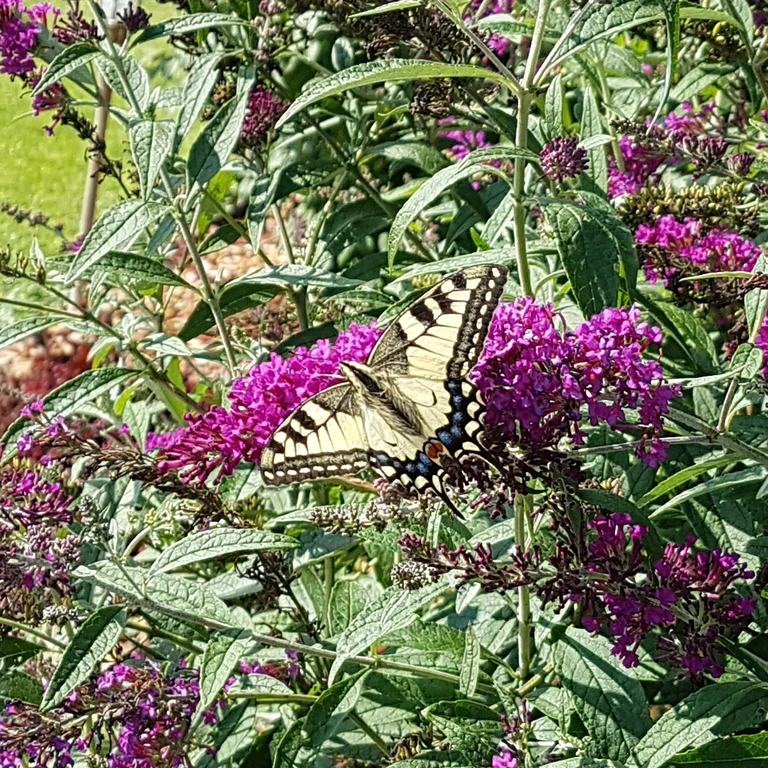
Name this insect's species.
Papilio machaon
